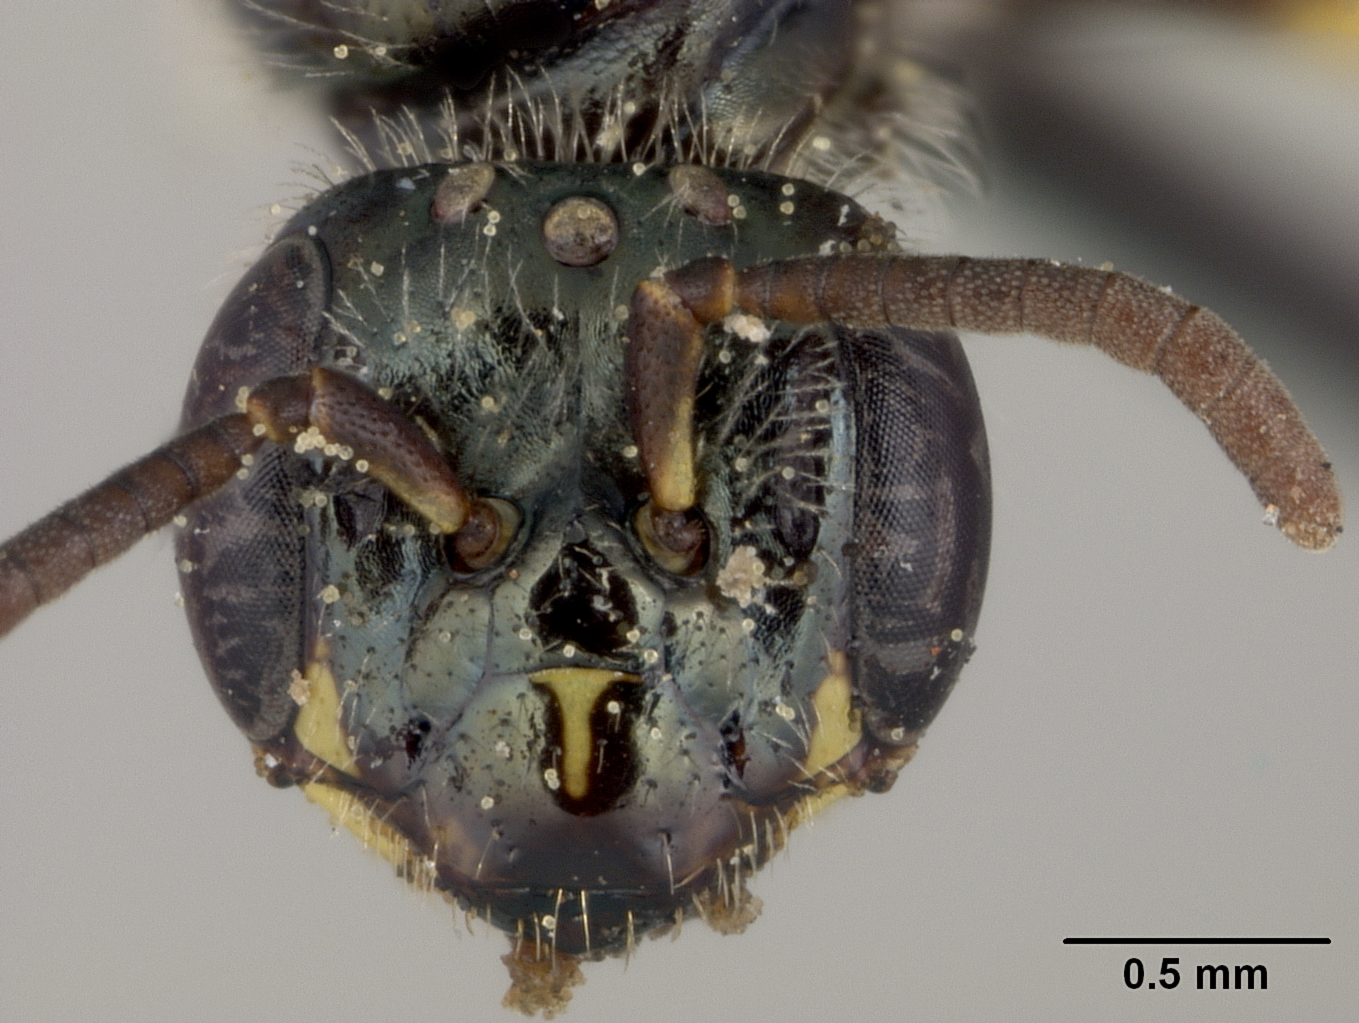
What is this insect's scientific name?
Perdita carolina
